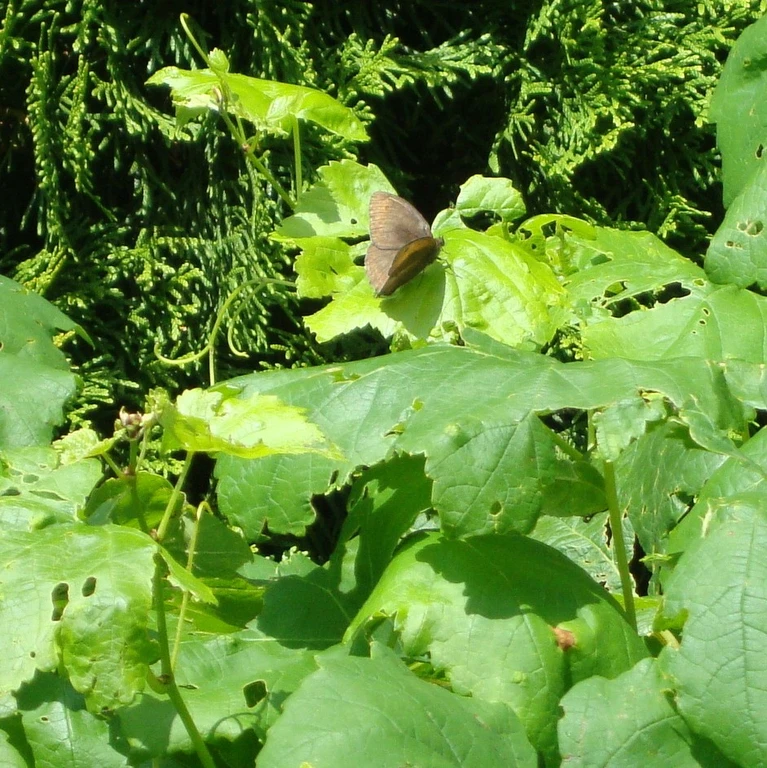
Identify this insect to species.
Maniola jurtina
